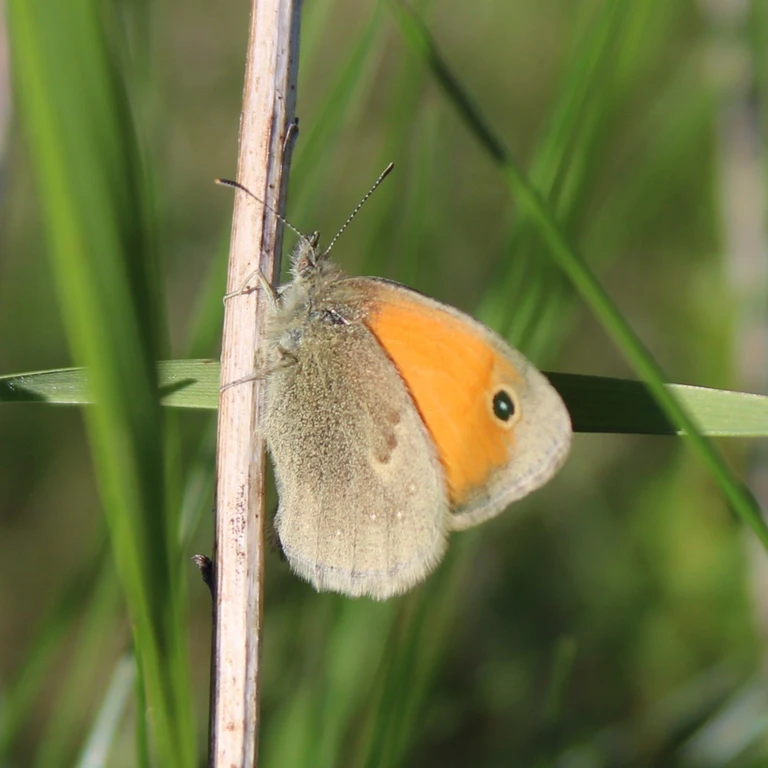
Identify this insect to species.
Coenonympha pamphilus
